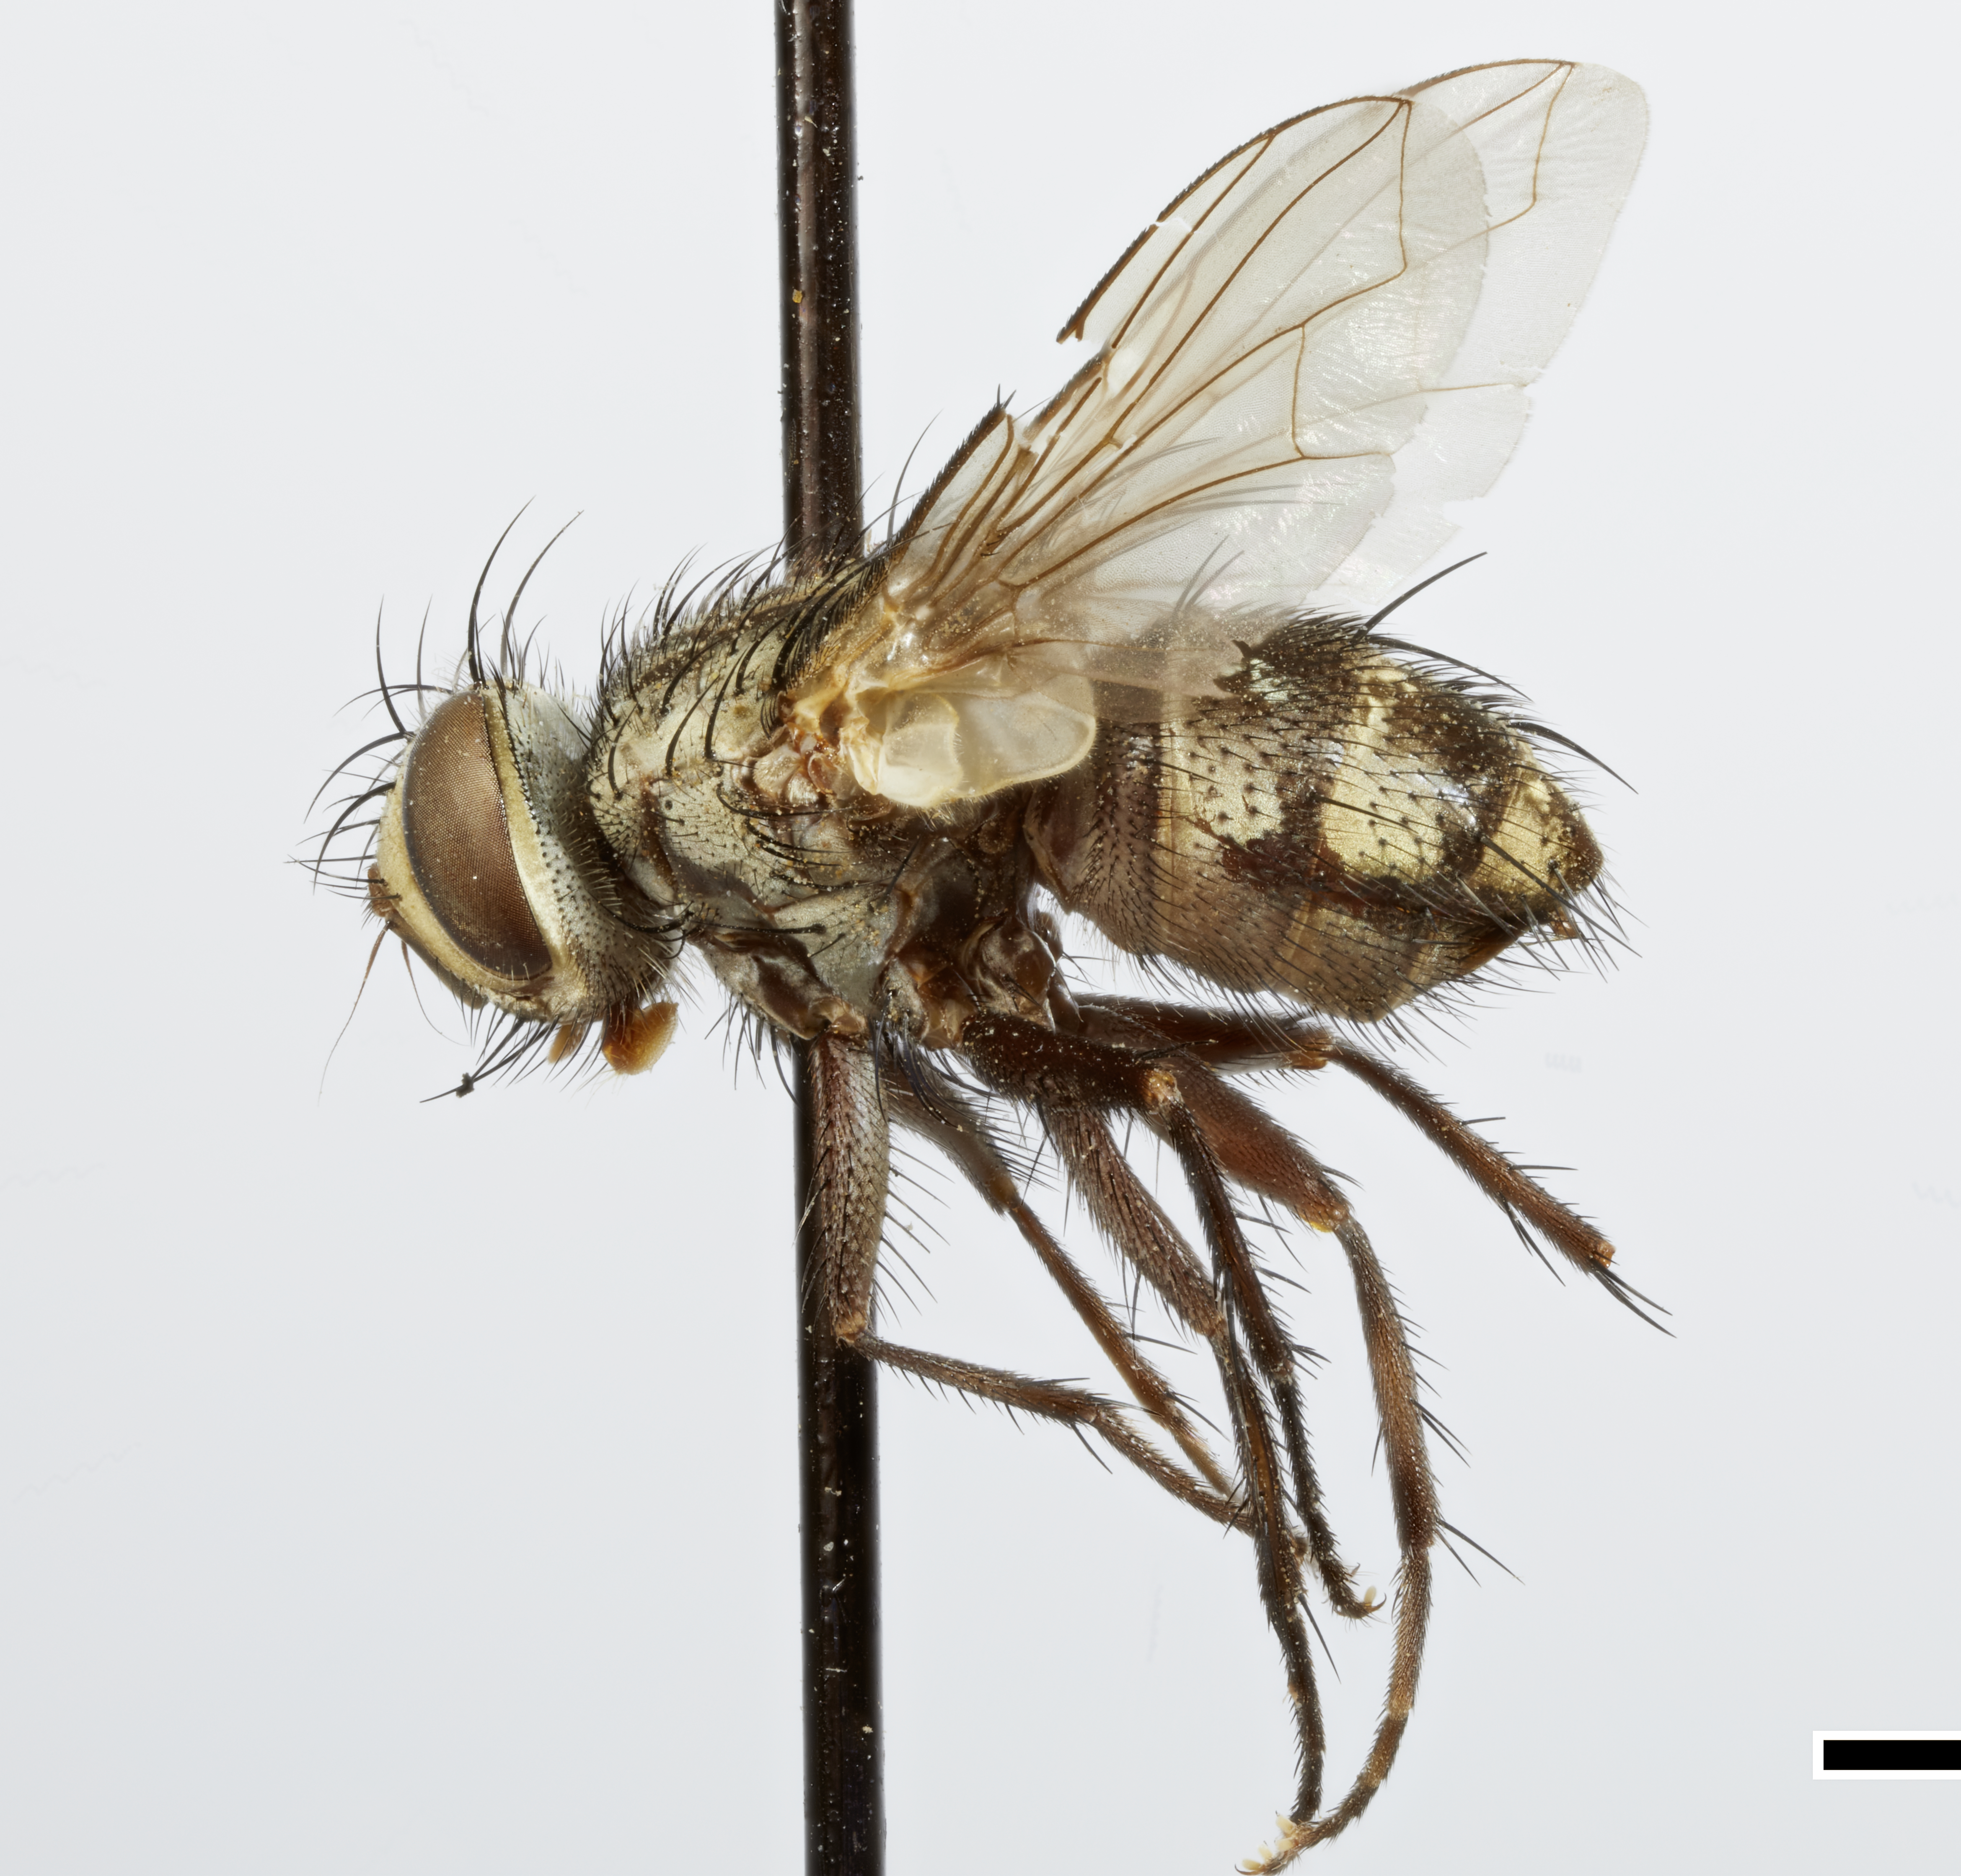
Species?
Brachymasicera polita
